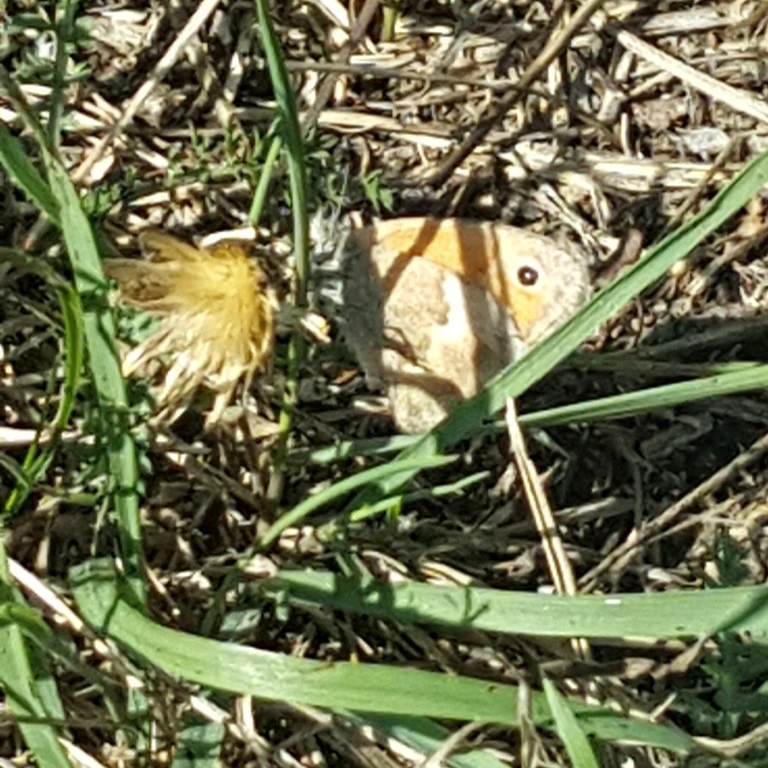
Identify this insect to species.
Coenonympha pamphilus
